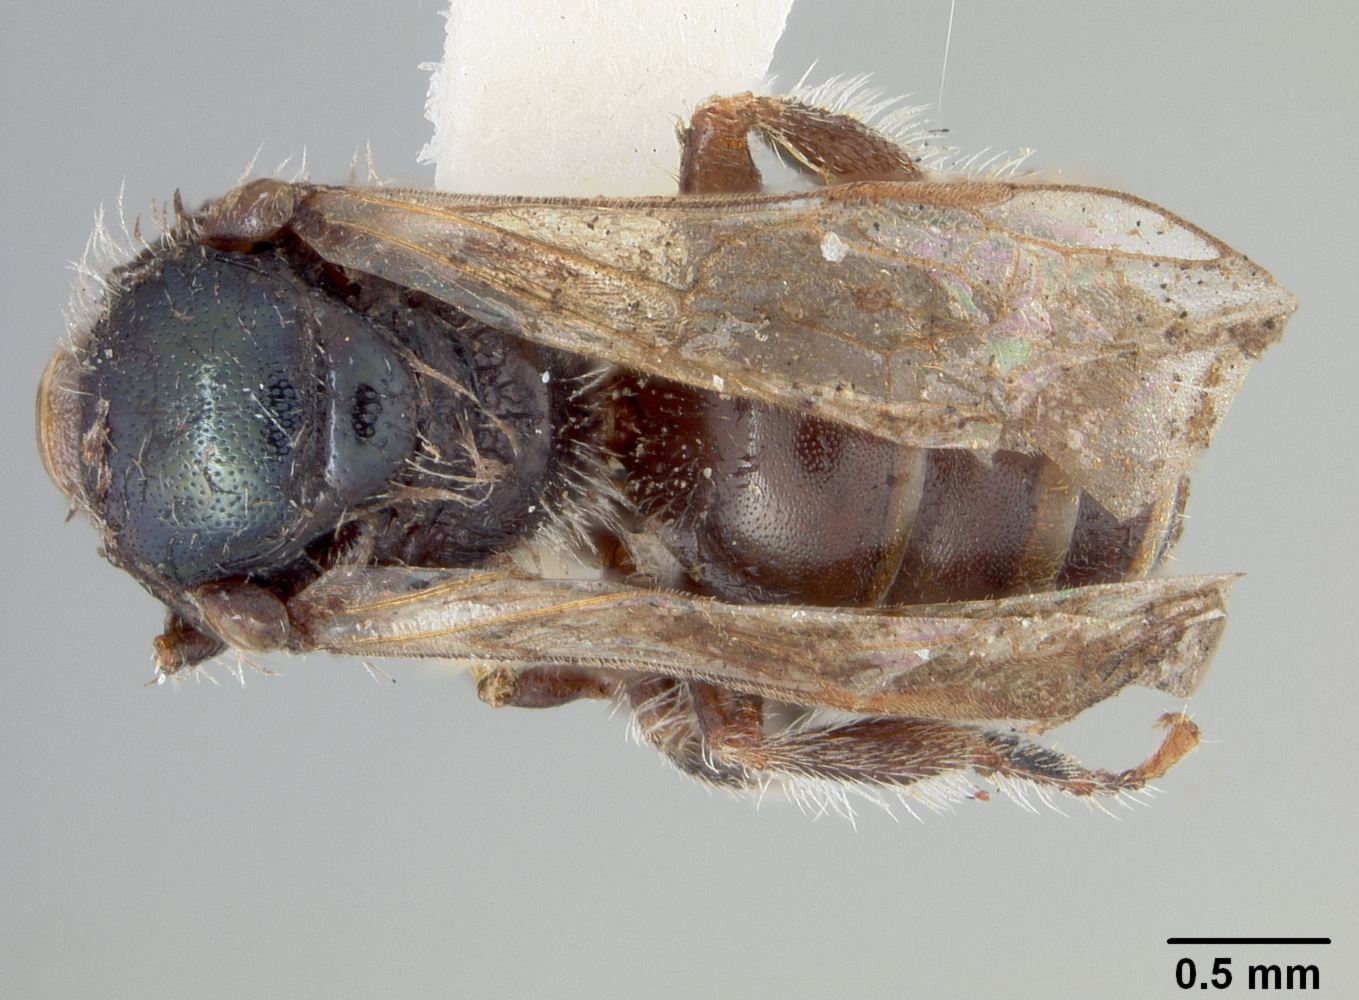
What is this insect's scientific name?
Halictus haematostoma
